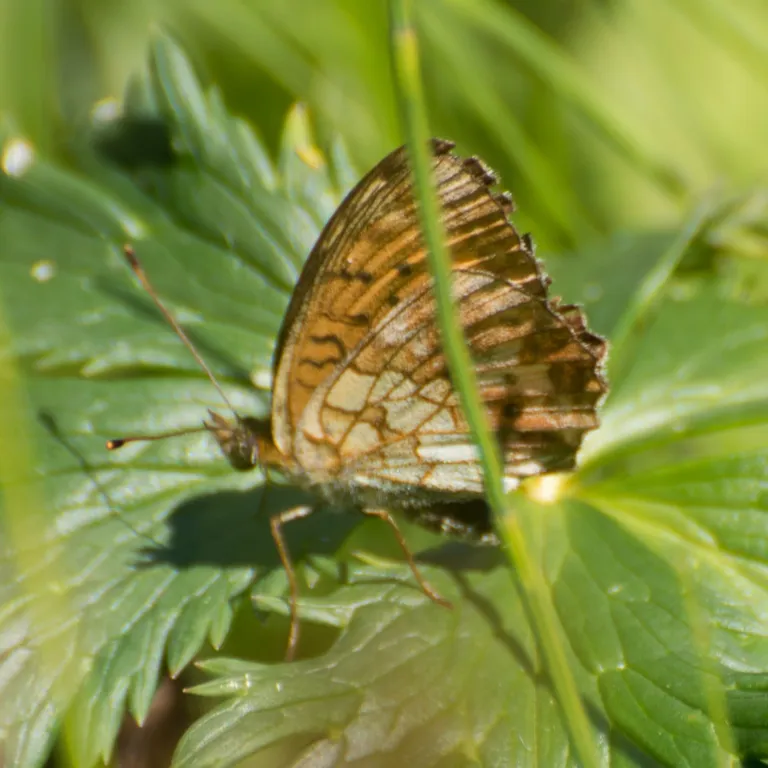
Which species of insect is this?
Brenthis ino
